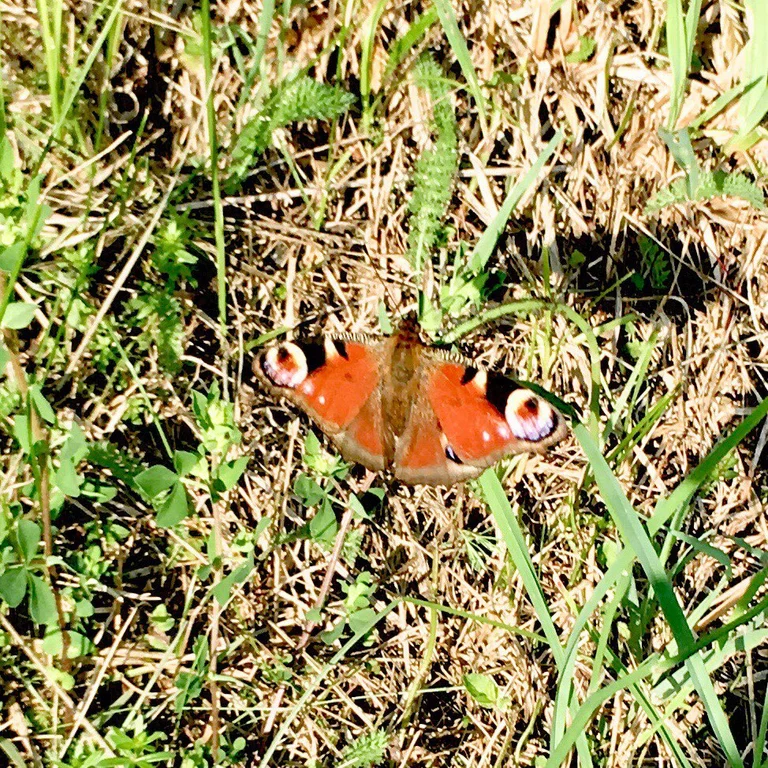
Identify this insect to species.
Aglais io
